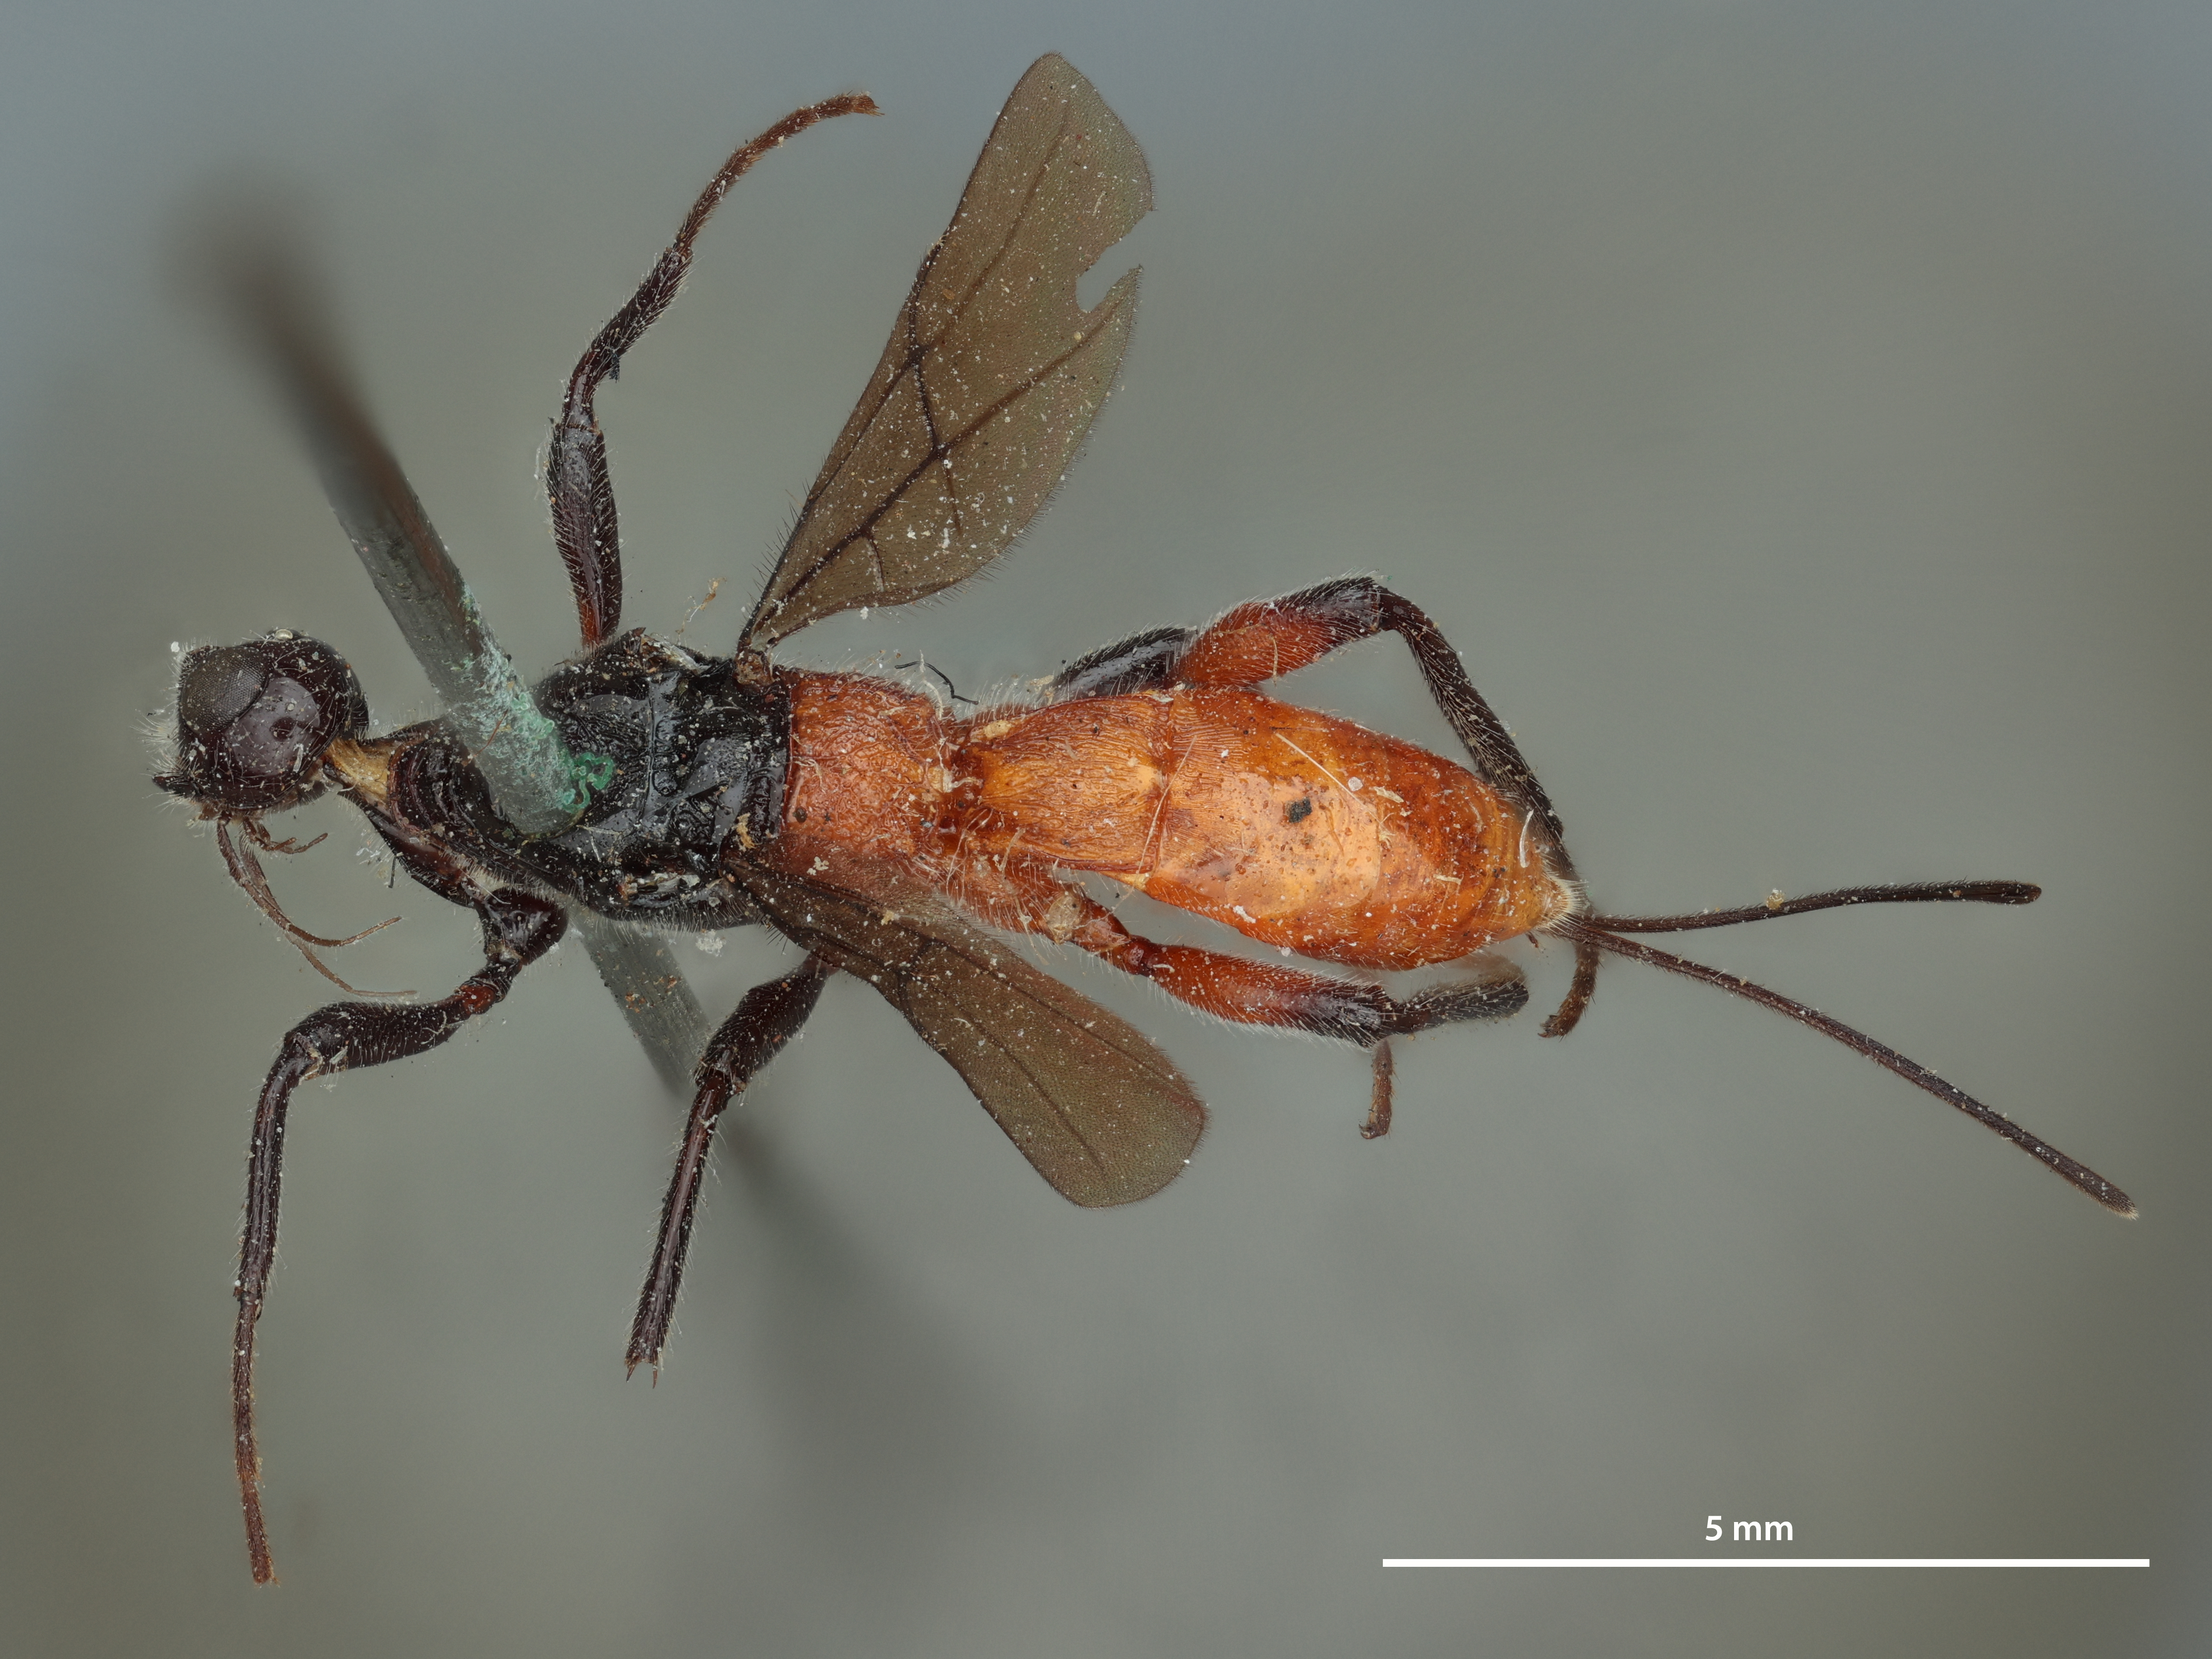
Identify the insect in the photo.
Syngaster rugosus
